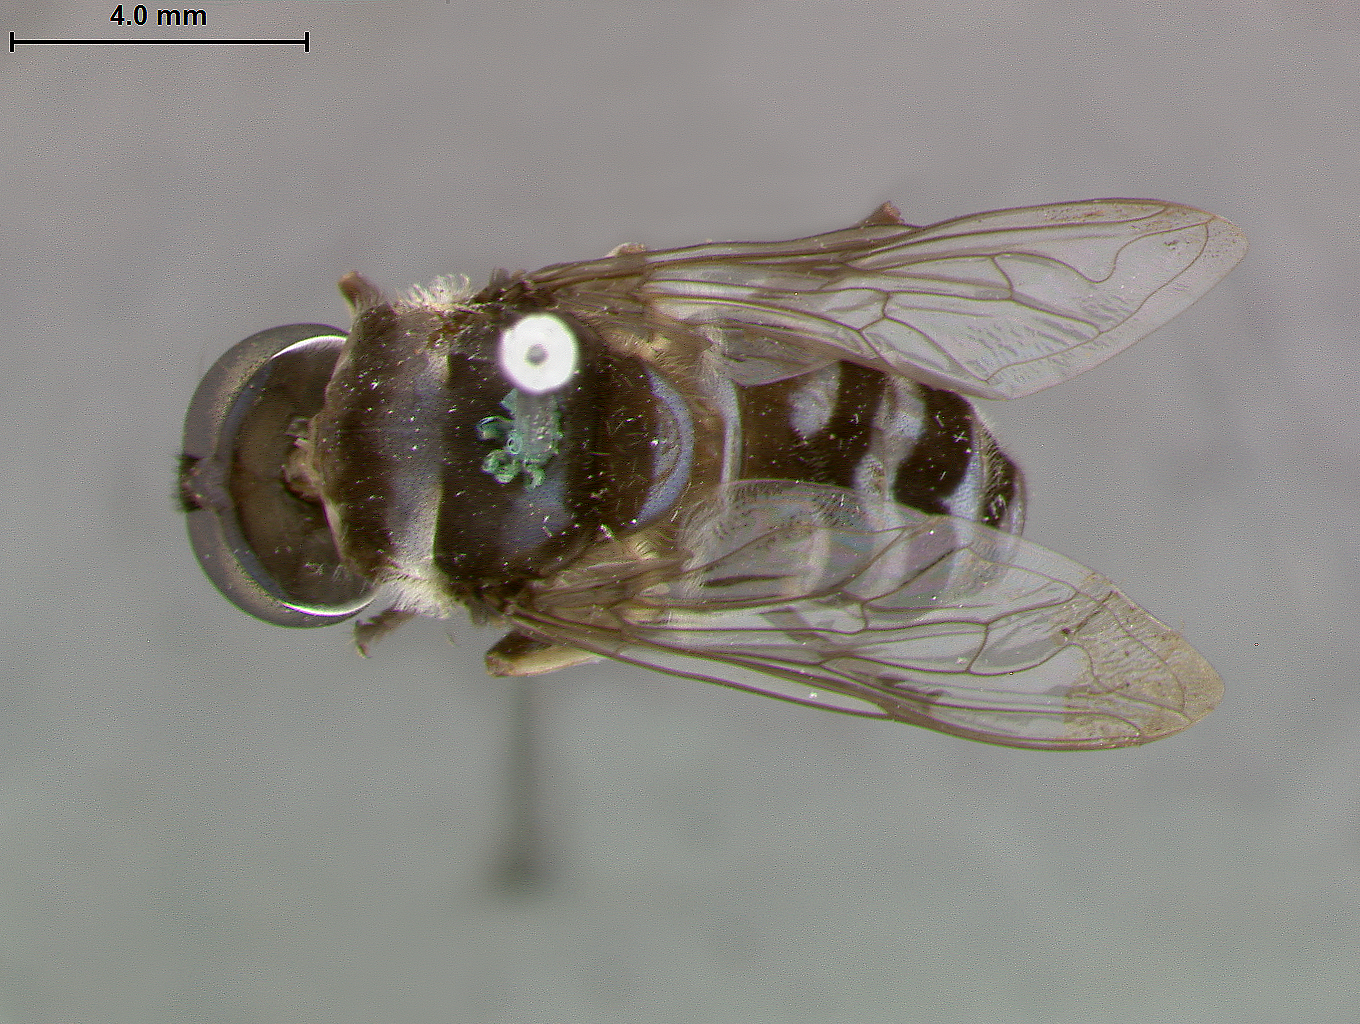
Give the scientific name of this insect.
Eristalis semisplendens
